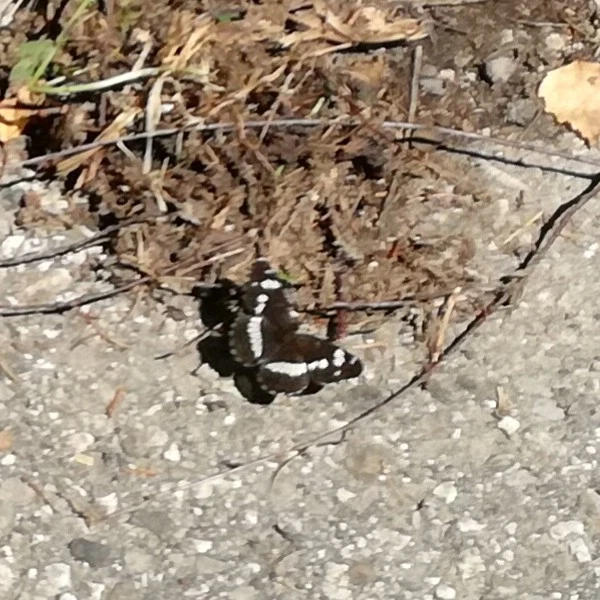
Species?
Limenitis camilla (also Ladoga camilla)
